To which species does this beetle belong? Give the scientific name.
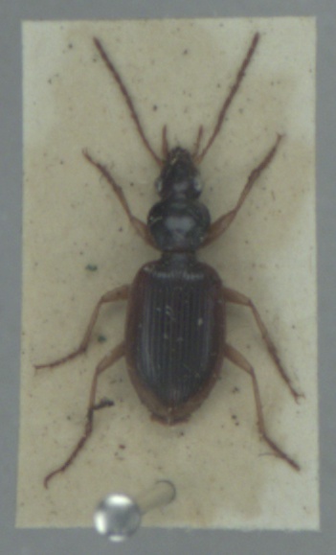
Paranchus albipes
